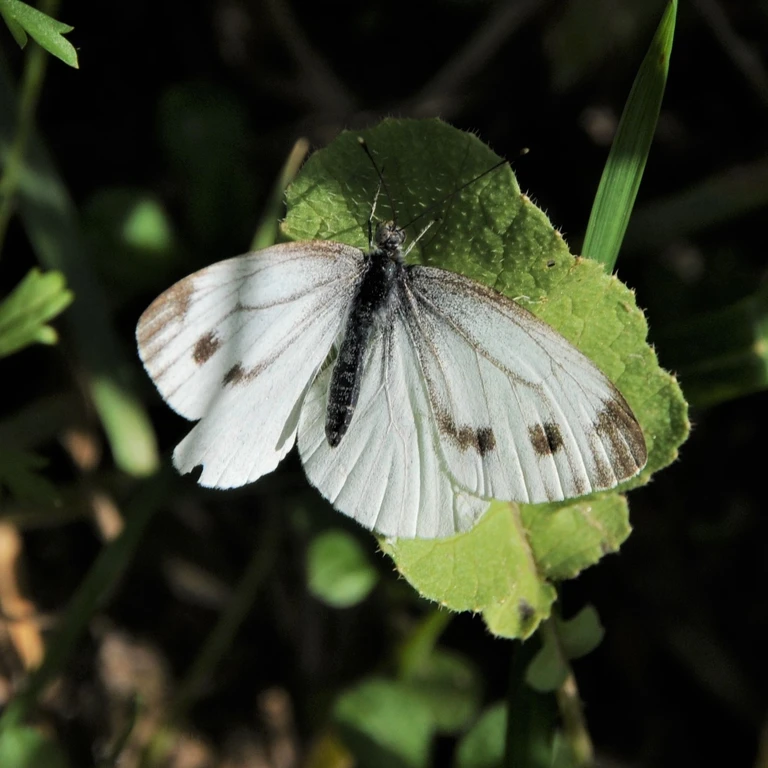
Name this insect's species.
Pieris napi
